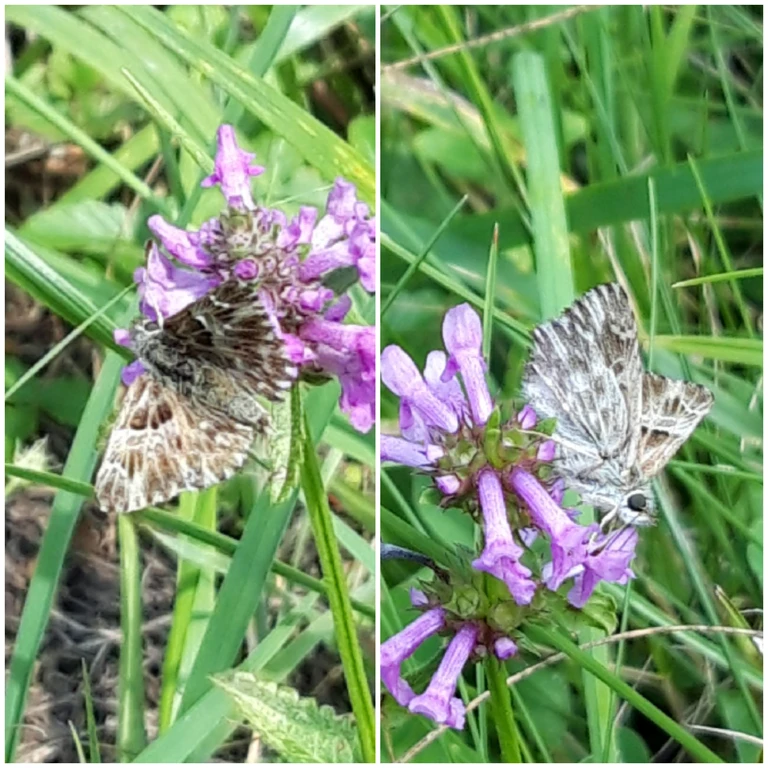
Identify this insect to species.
Muschampia floccifera (also Carcharodus floccifera)
